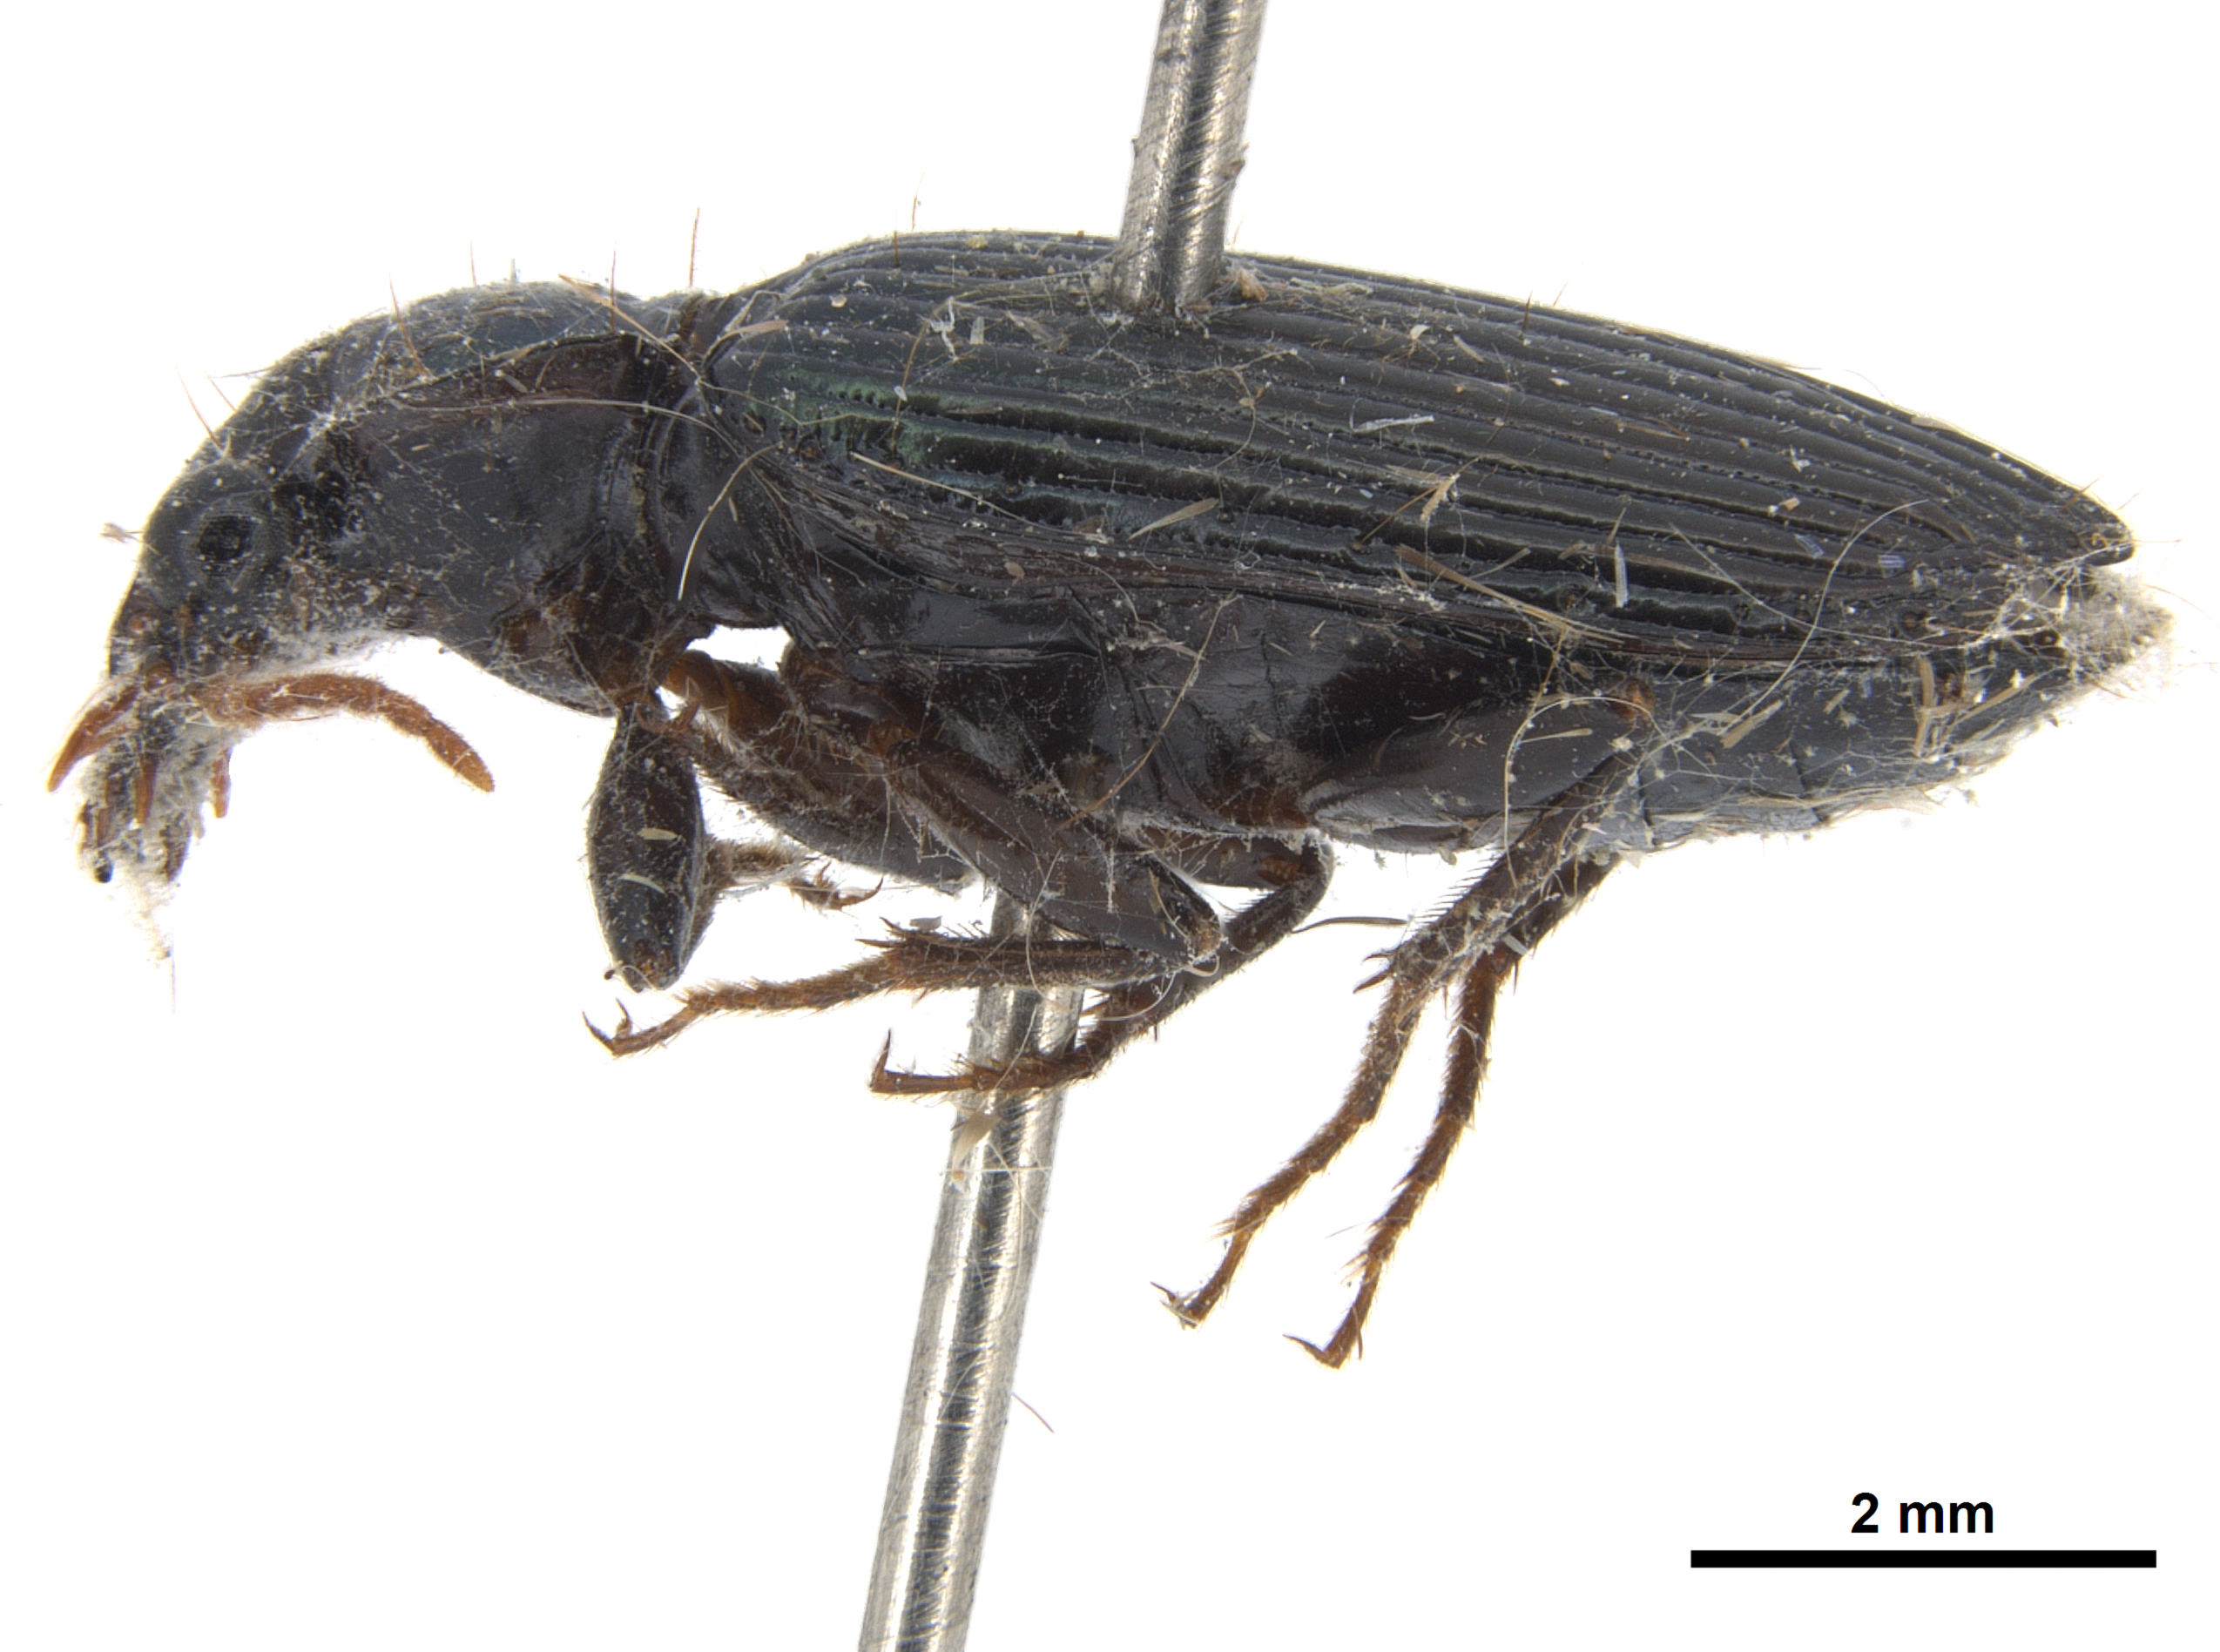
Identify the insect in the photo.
Coptodera chalcites
